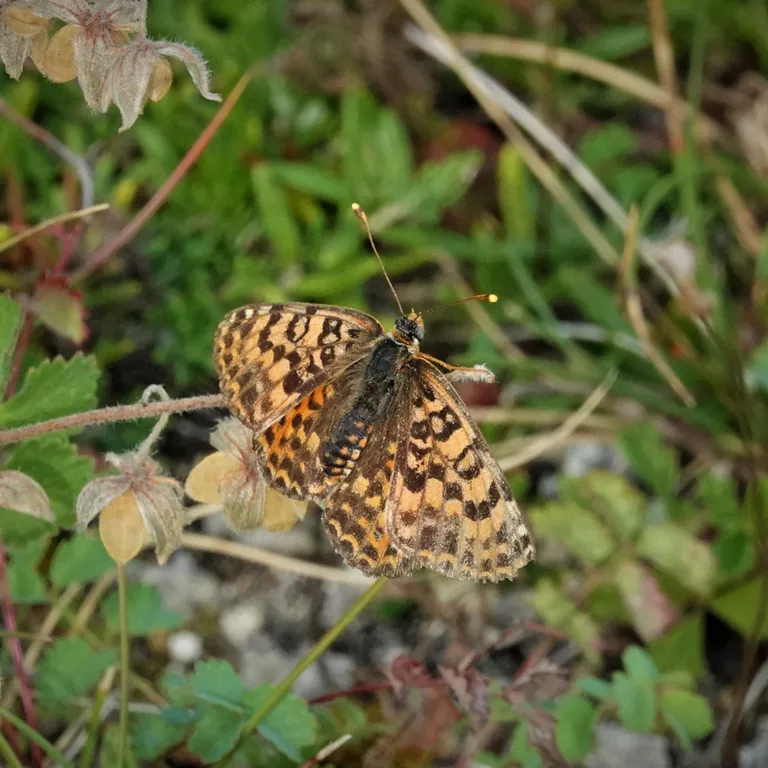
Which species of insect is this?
Melitaea didyma
